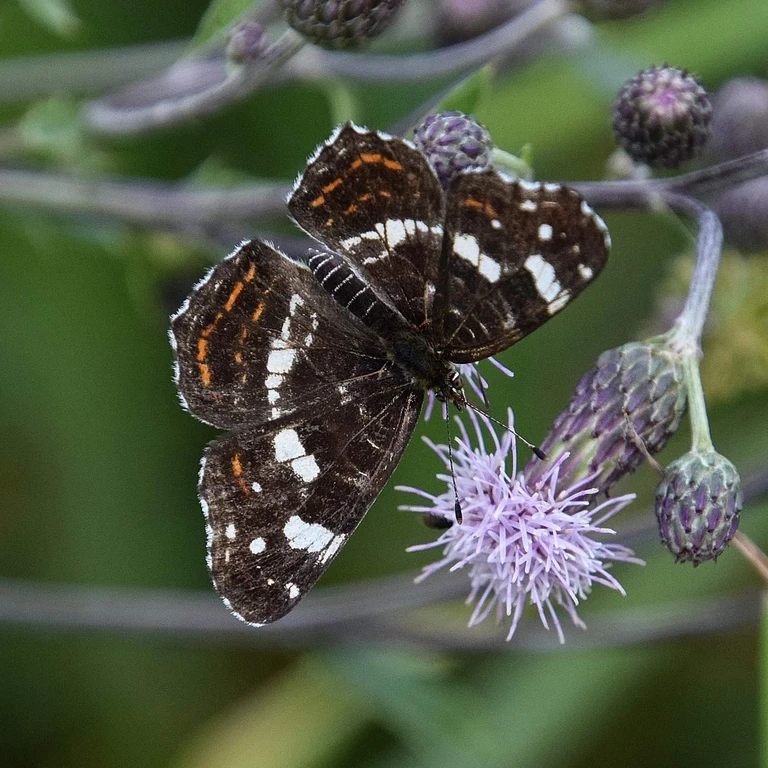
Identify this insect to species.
Araschnia levana
